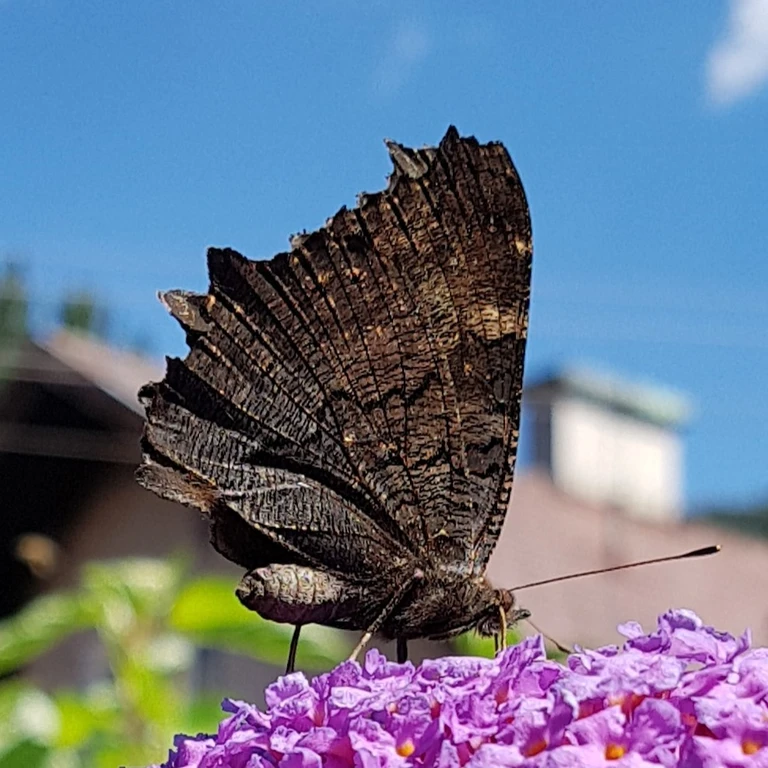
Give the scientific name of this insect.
Aglais io
